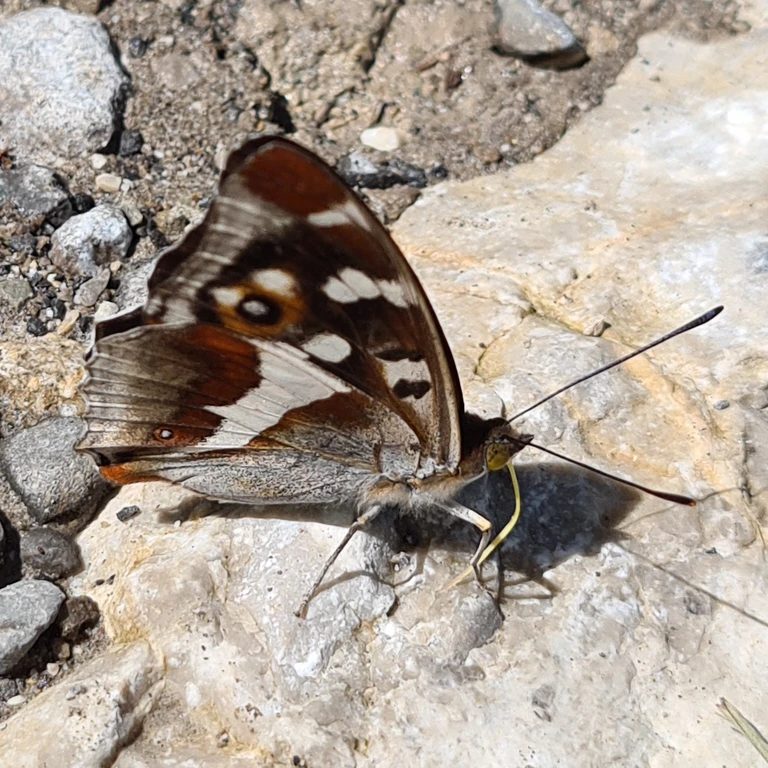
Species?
Apatura iris
